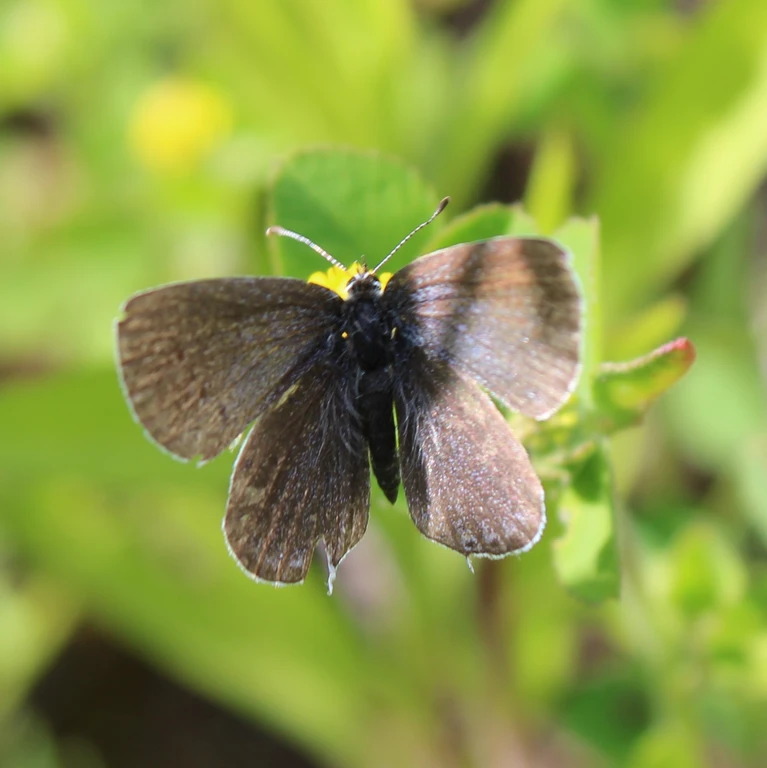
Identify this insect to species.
Cupido argiades (also Elkalyce argiades)
